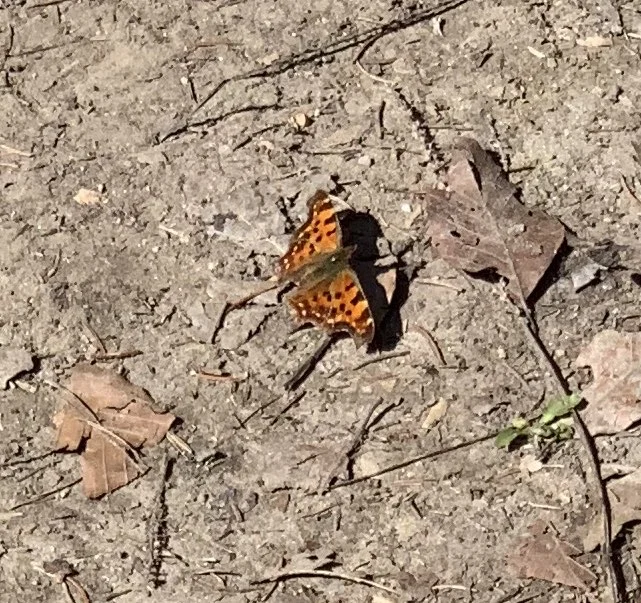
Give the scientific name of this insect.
Polygonia c-album
